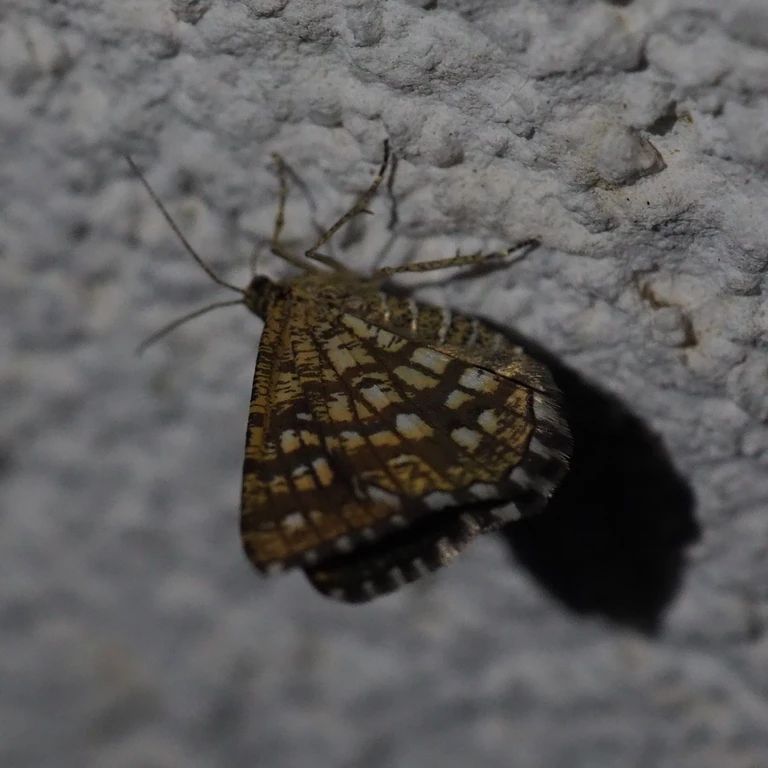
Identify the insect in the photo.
Chiasmia clathrata
